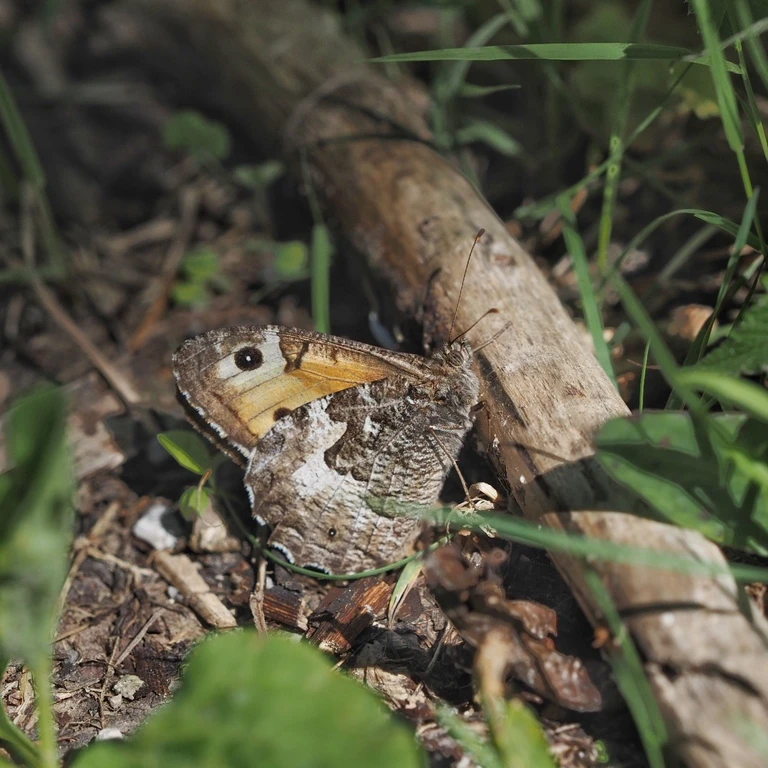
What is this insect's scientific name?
Hipparchia semele
